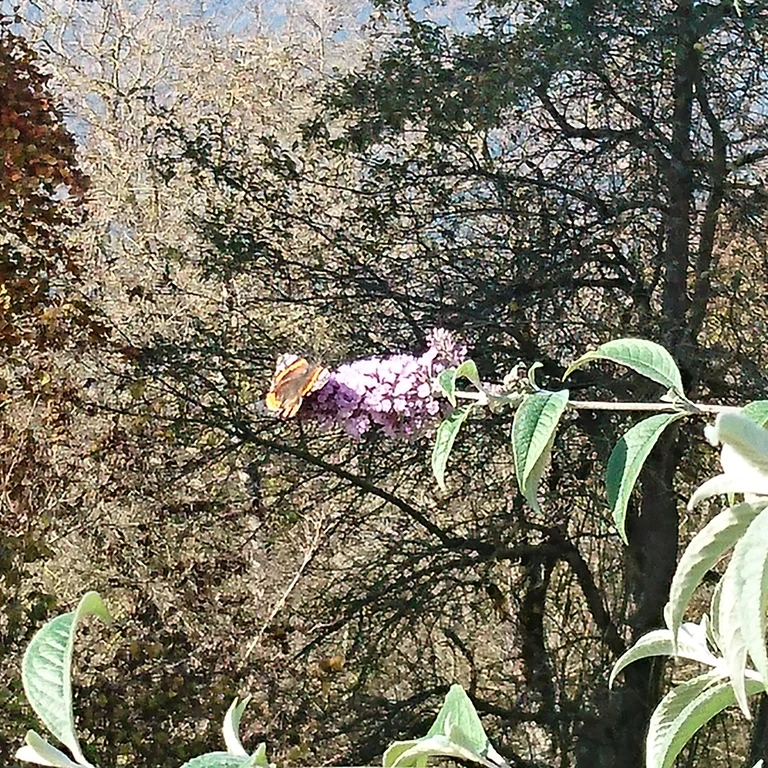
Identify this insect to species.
Vanessa atalanta
